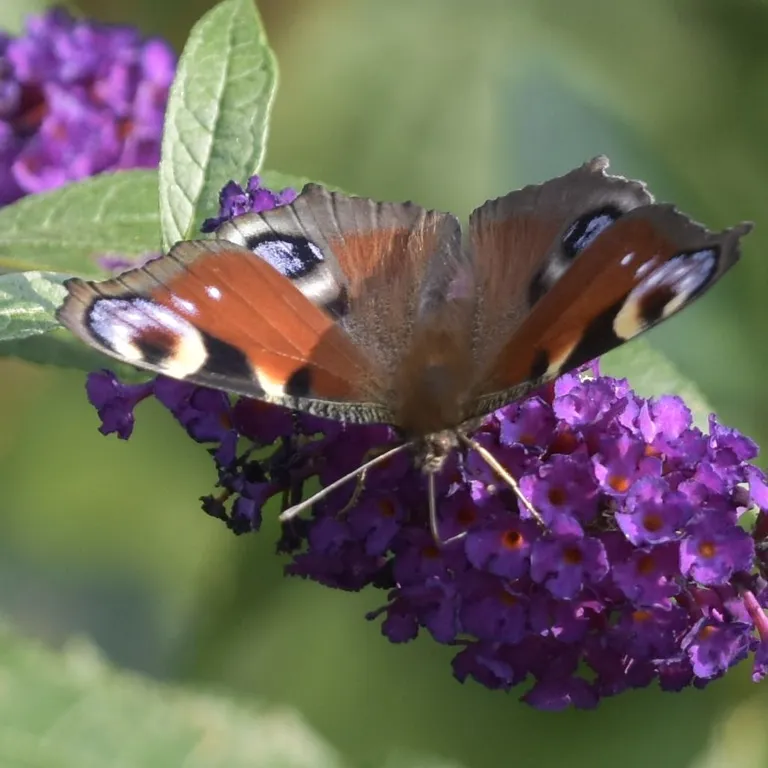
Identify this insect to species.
Aglais io
